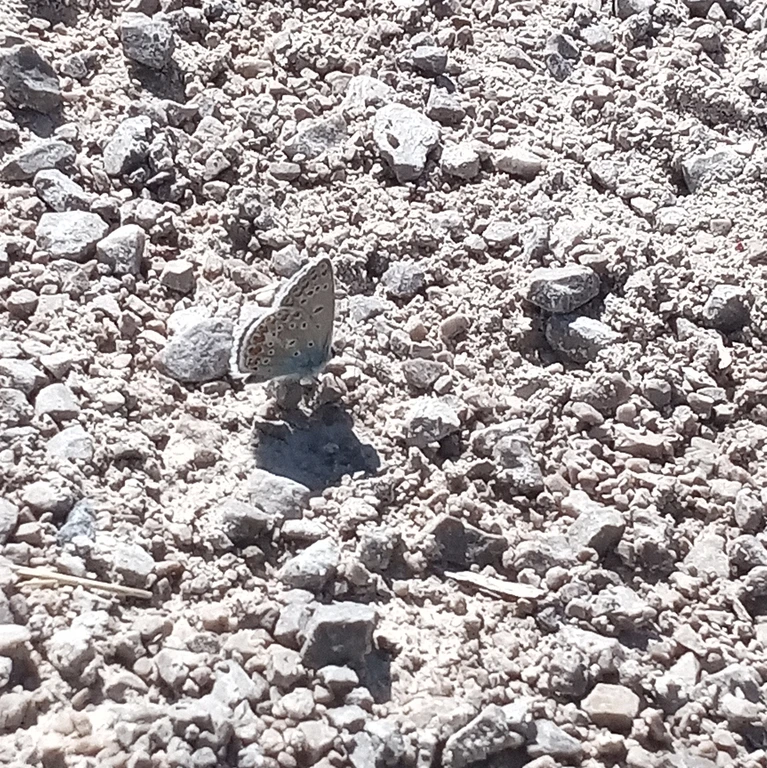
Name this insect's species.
Polyommatus icarus
